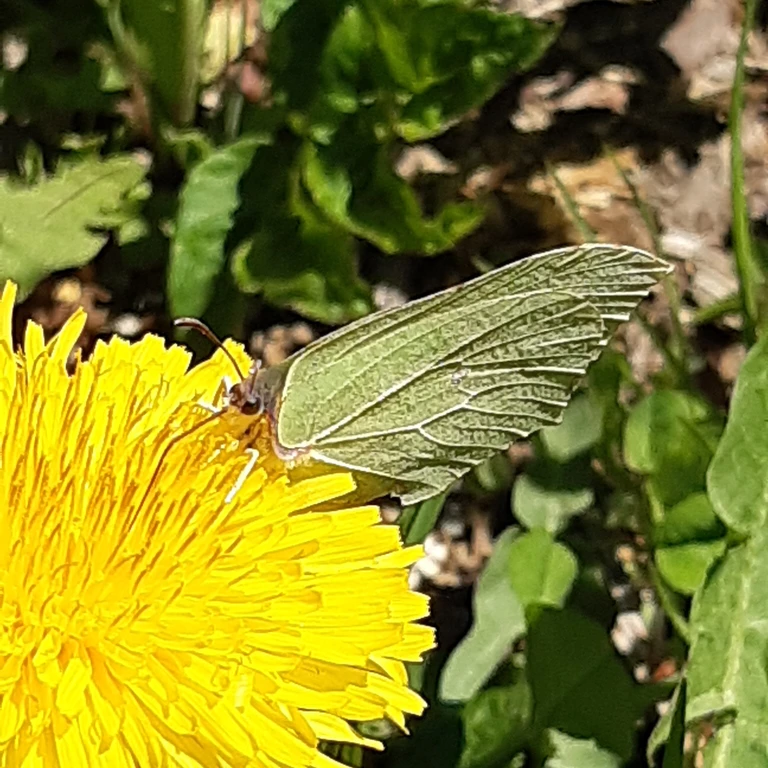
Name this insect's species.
Gonepteryx rhamni
